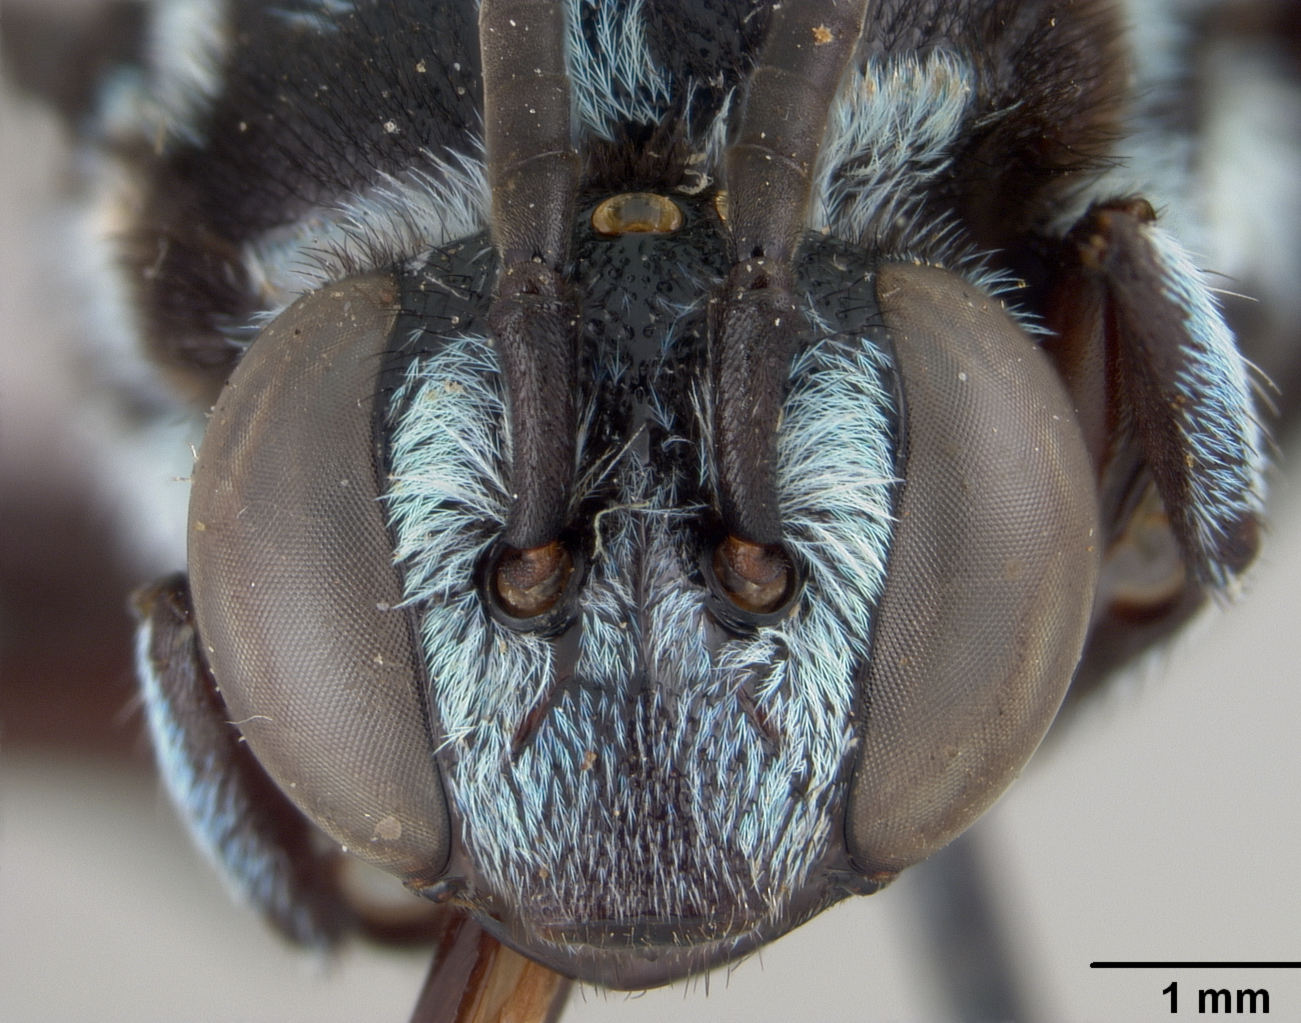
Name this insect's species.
Crocisa sordida
